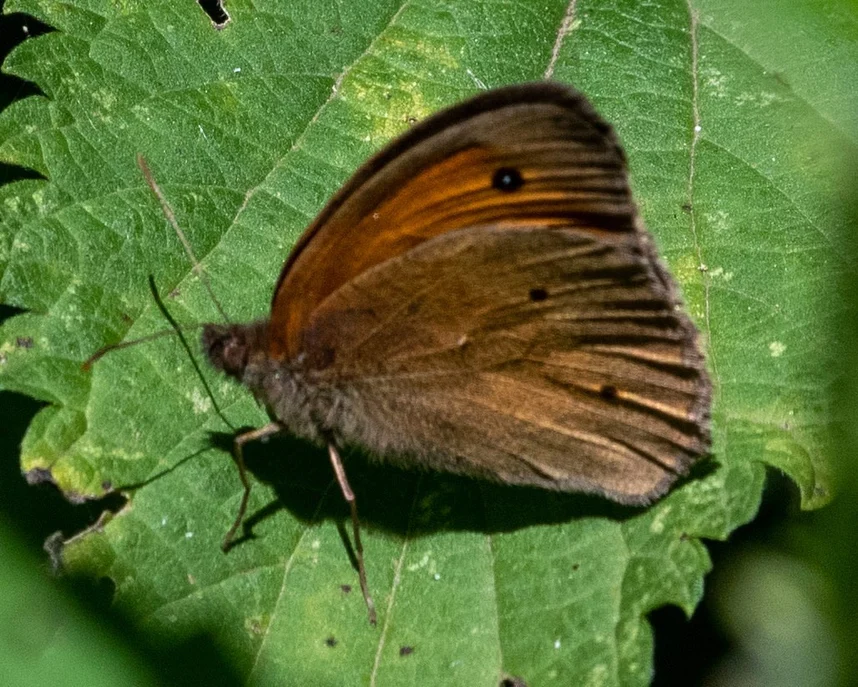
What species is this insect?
Maniola jurtina
